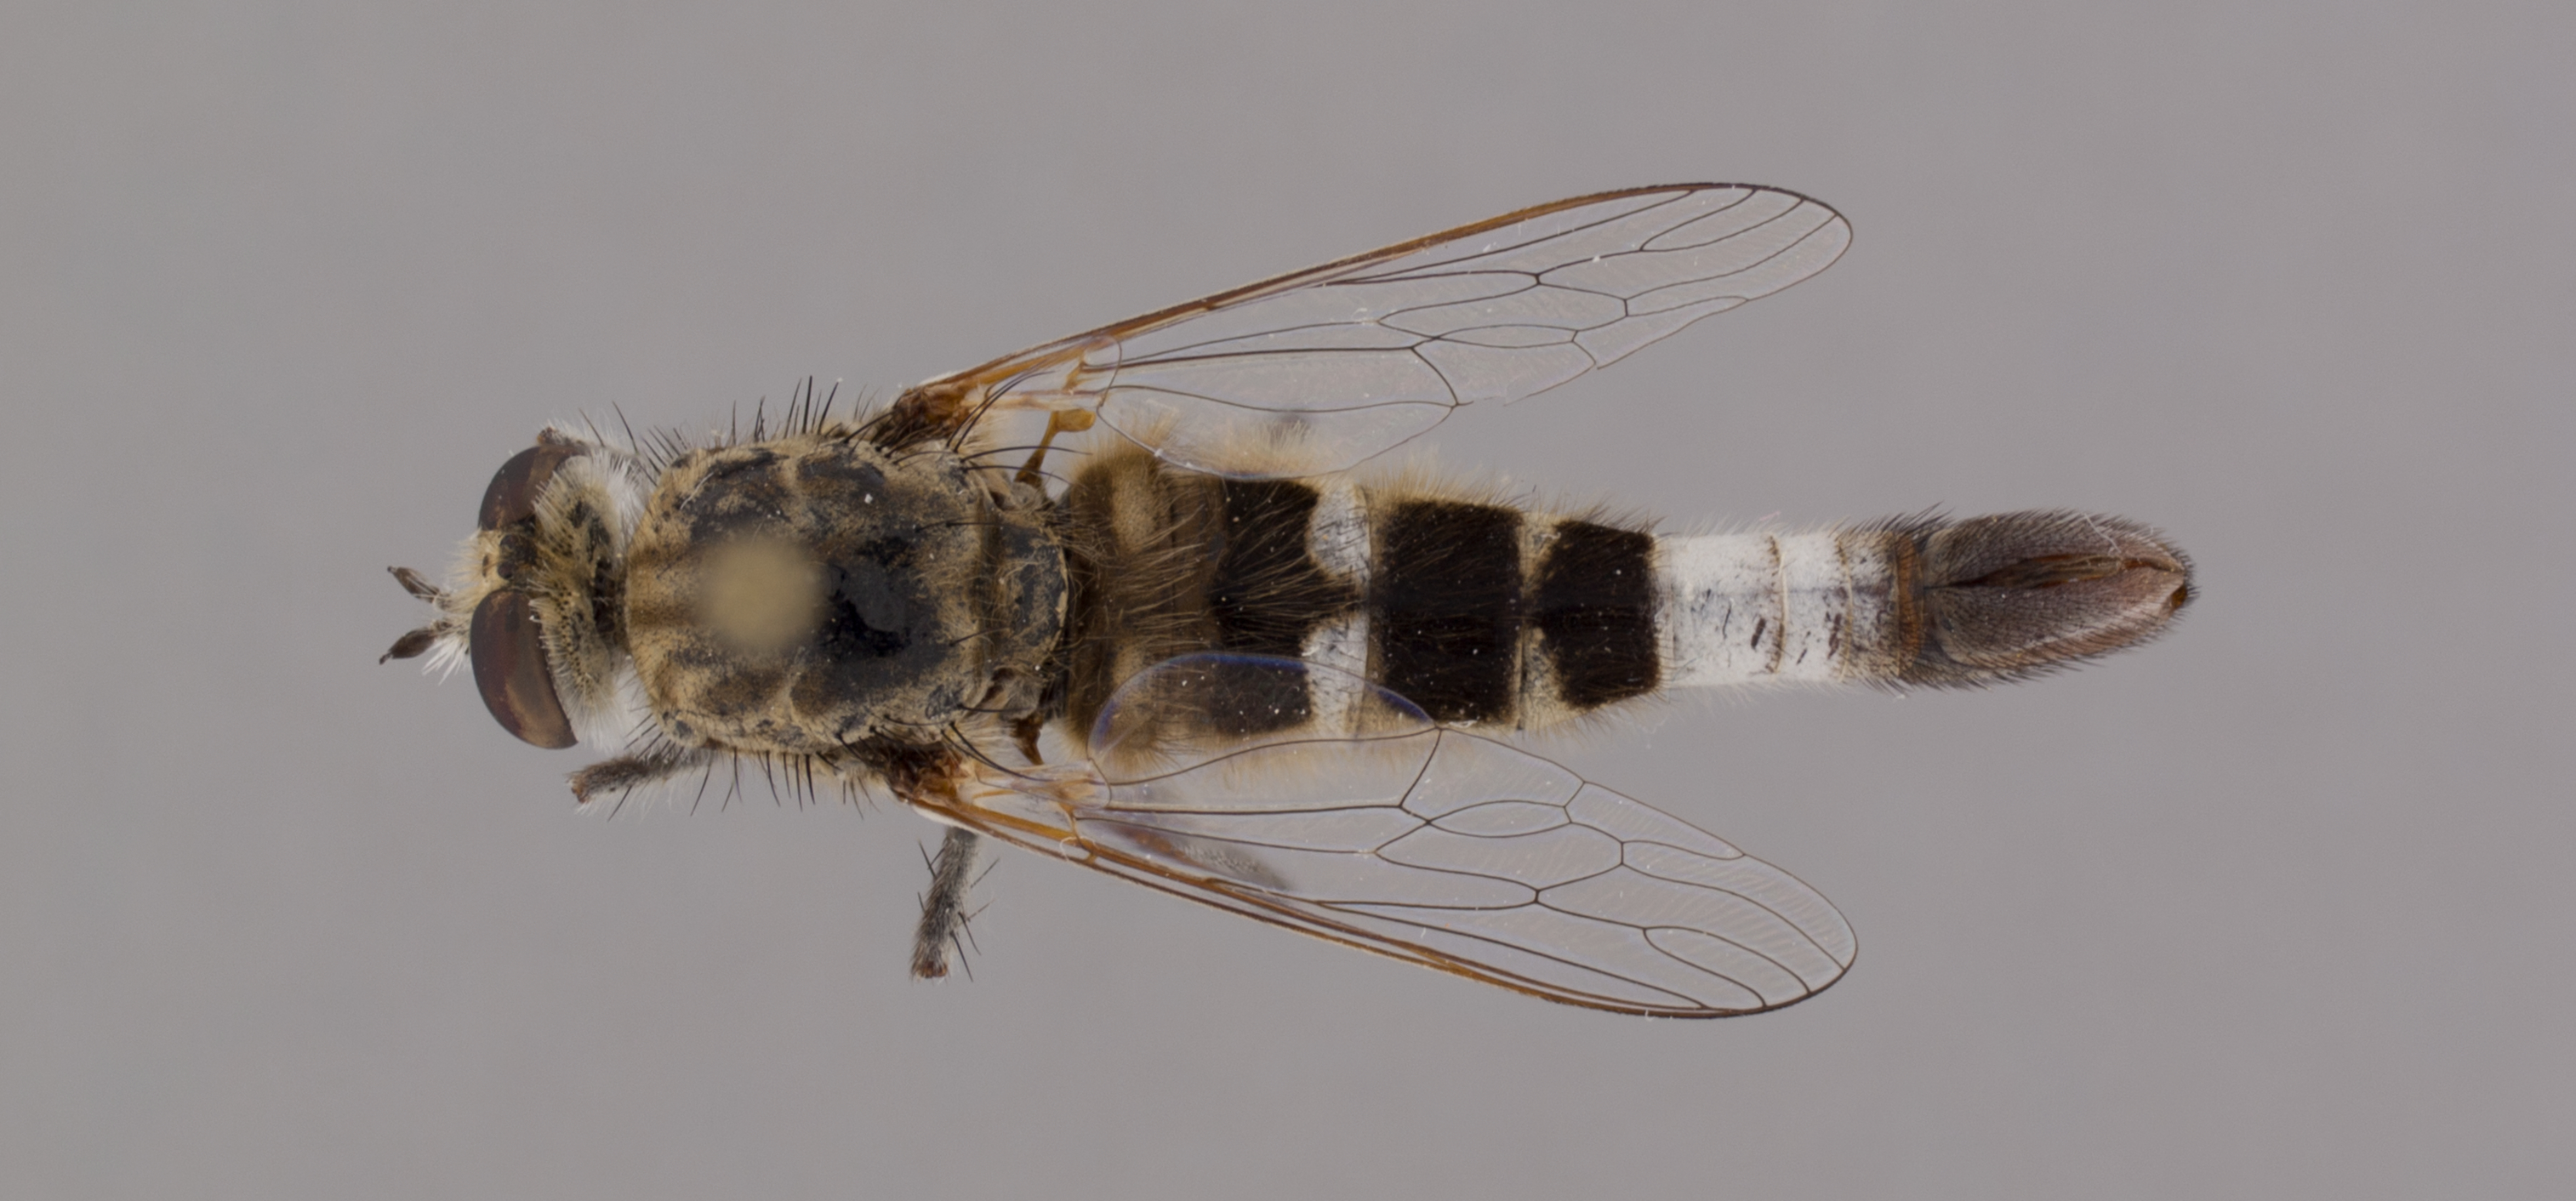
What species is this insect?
Apiocera parkeri
